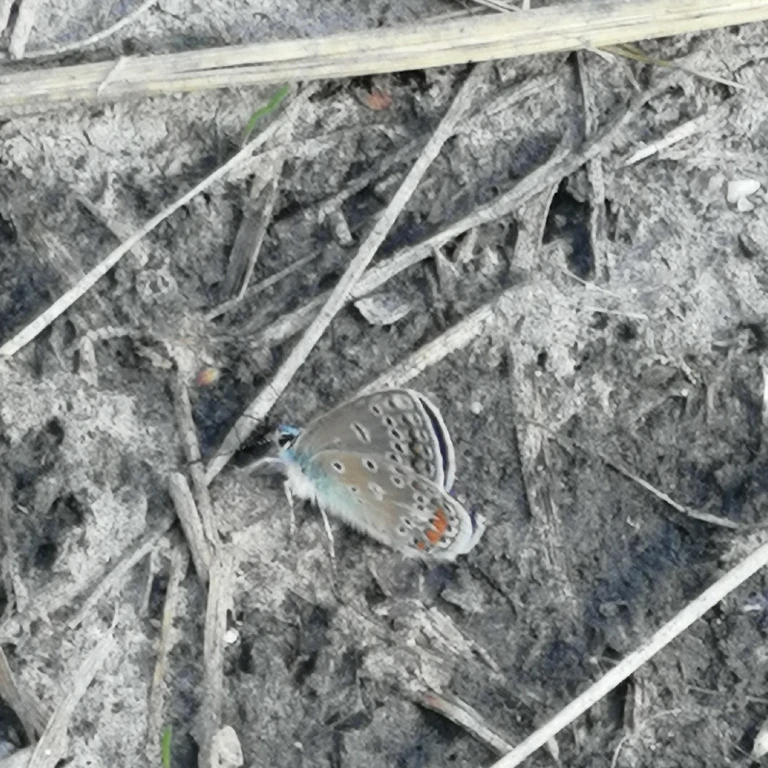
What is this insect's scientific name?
Polyommatus icarus
